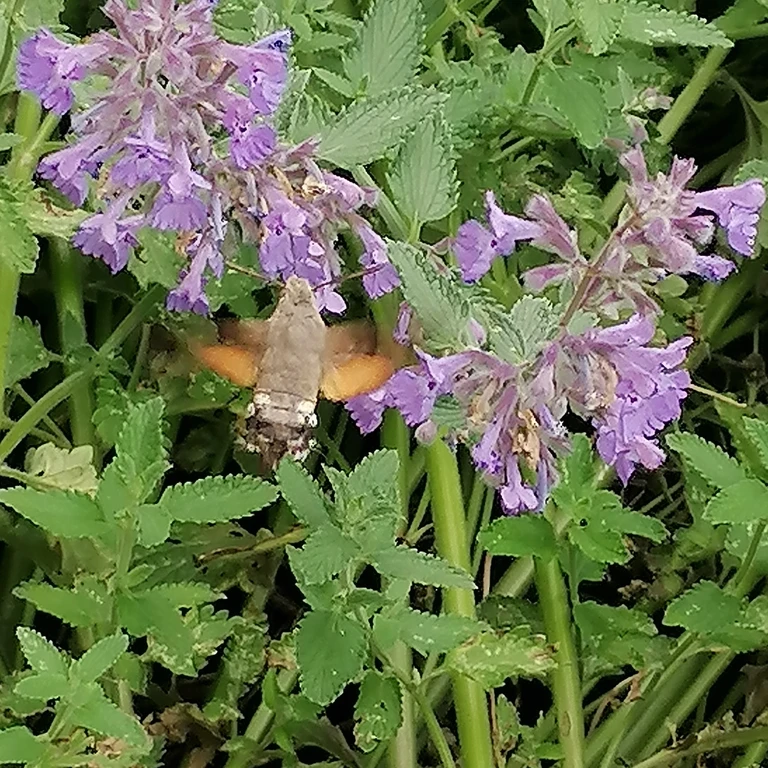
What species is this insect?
Macroglossum stellatarum
